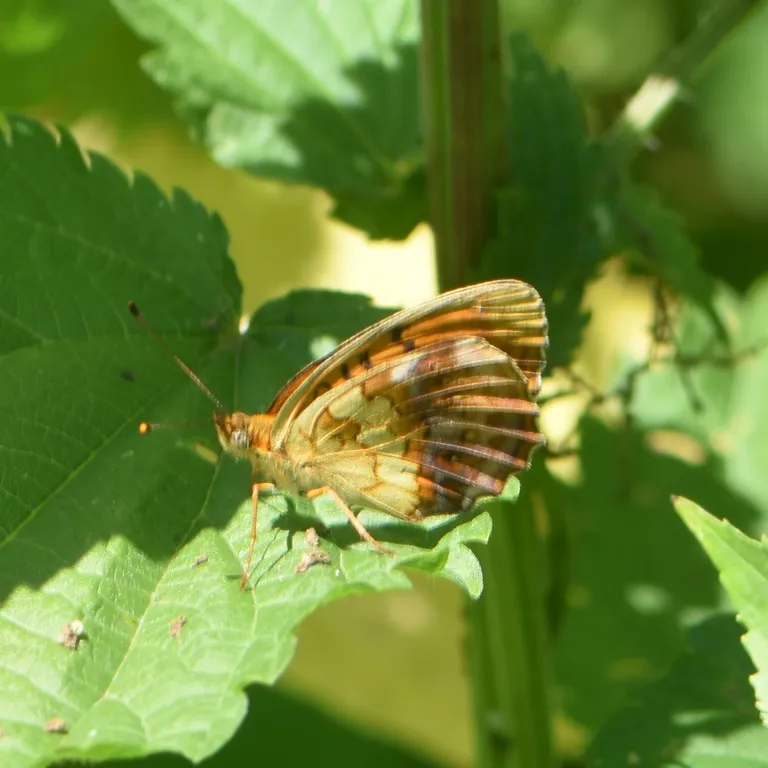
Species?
Brenthis daphne
